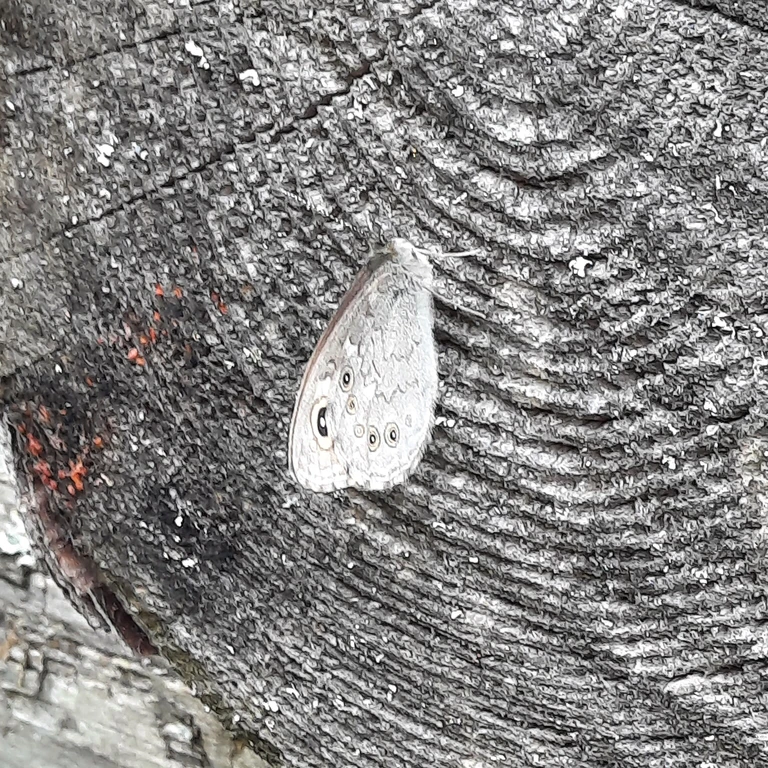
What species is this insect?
Lasiommata megera (also Pararge megera)
